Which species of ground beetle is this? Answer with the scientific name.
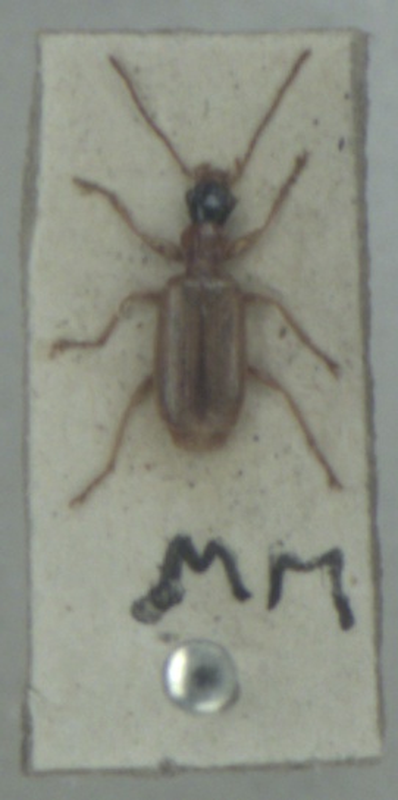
Demetrias atricapillus
